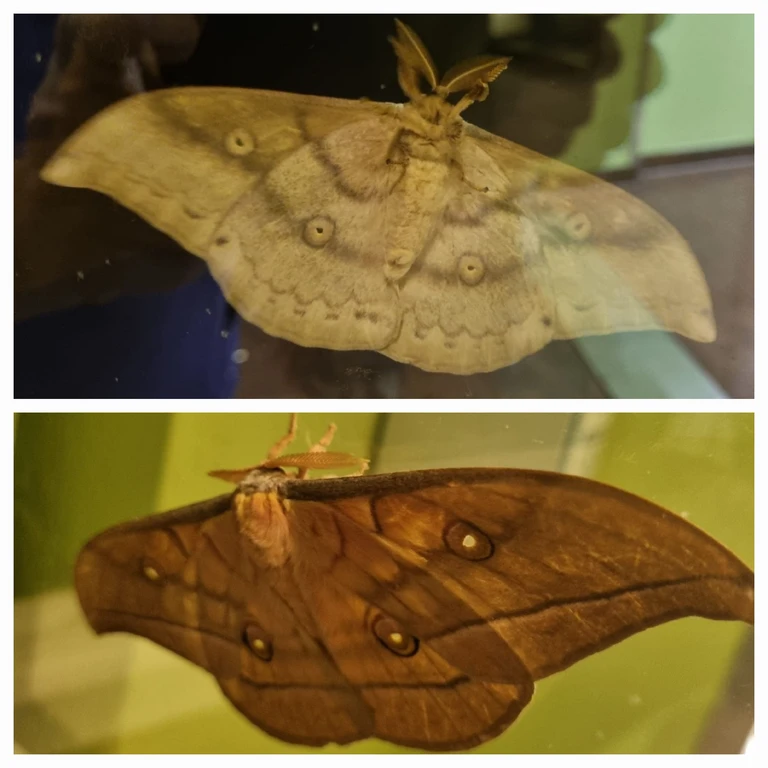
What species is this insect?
Antheraea yamamai
